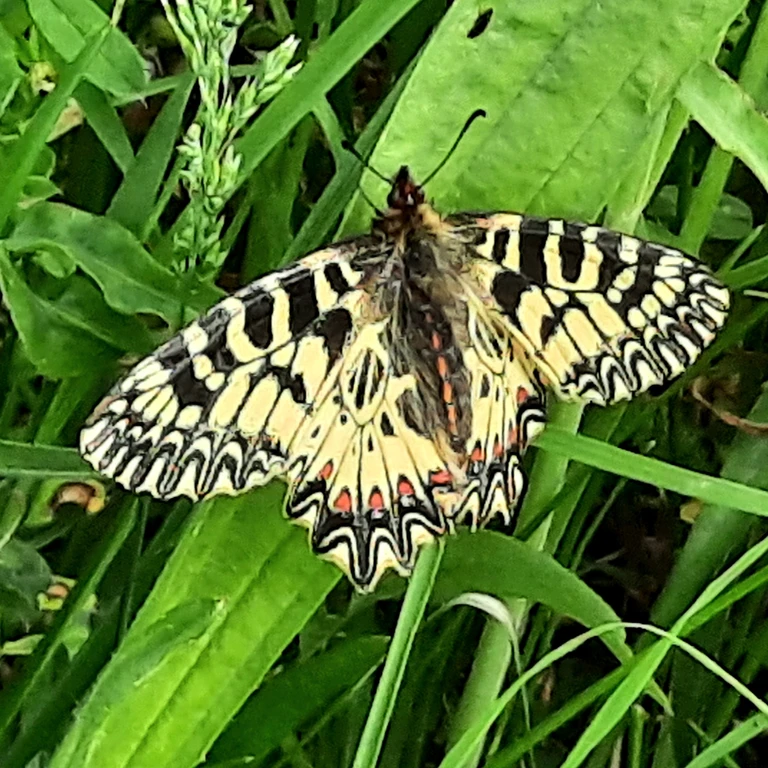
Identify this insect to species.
Zerynthia polyxena
